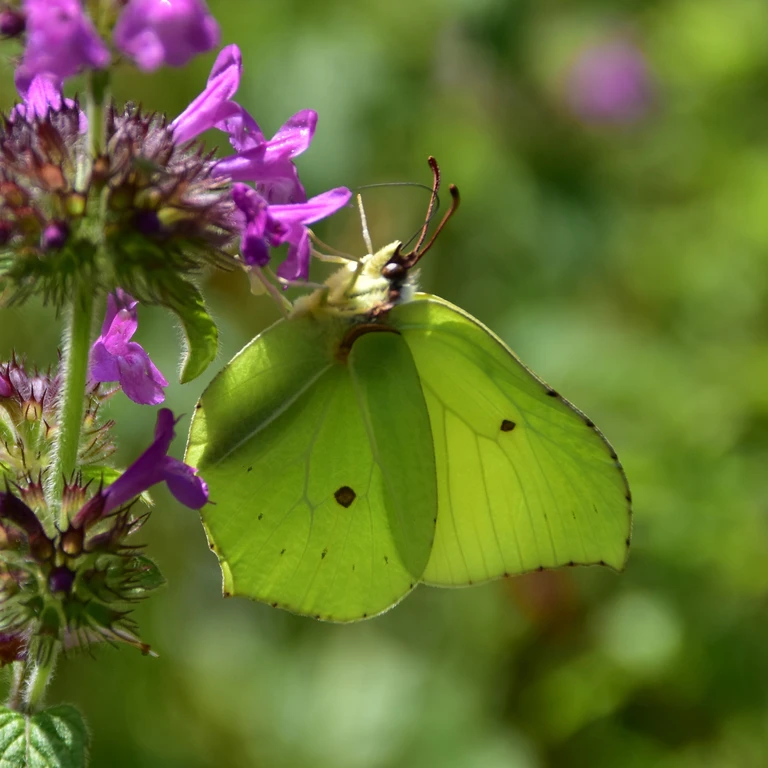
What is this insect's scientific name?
Gonepteryx rhamni
